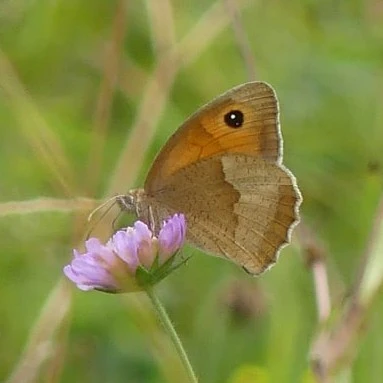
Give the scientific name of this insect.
Maniola jurtina
